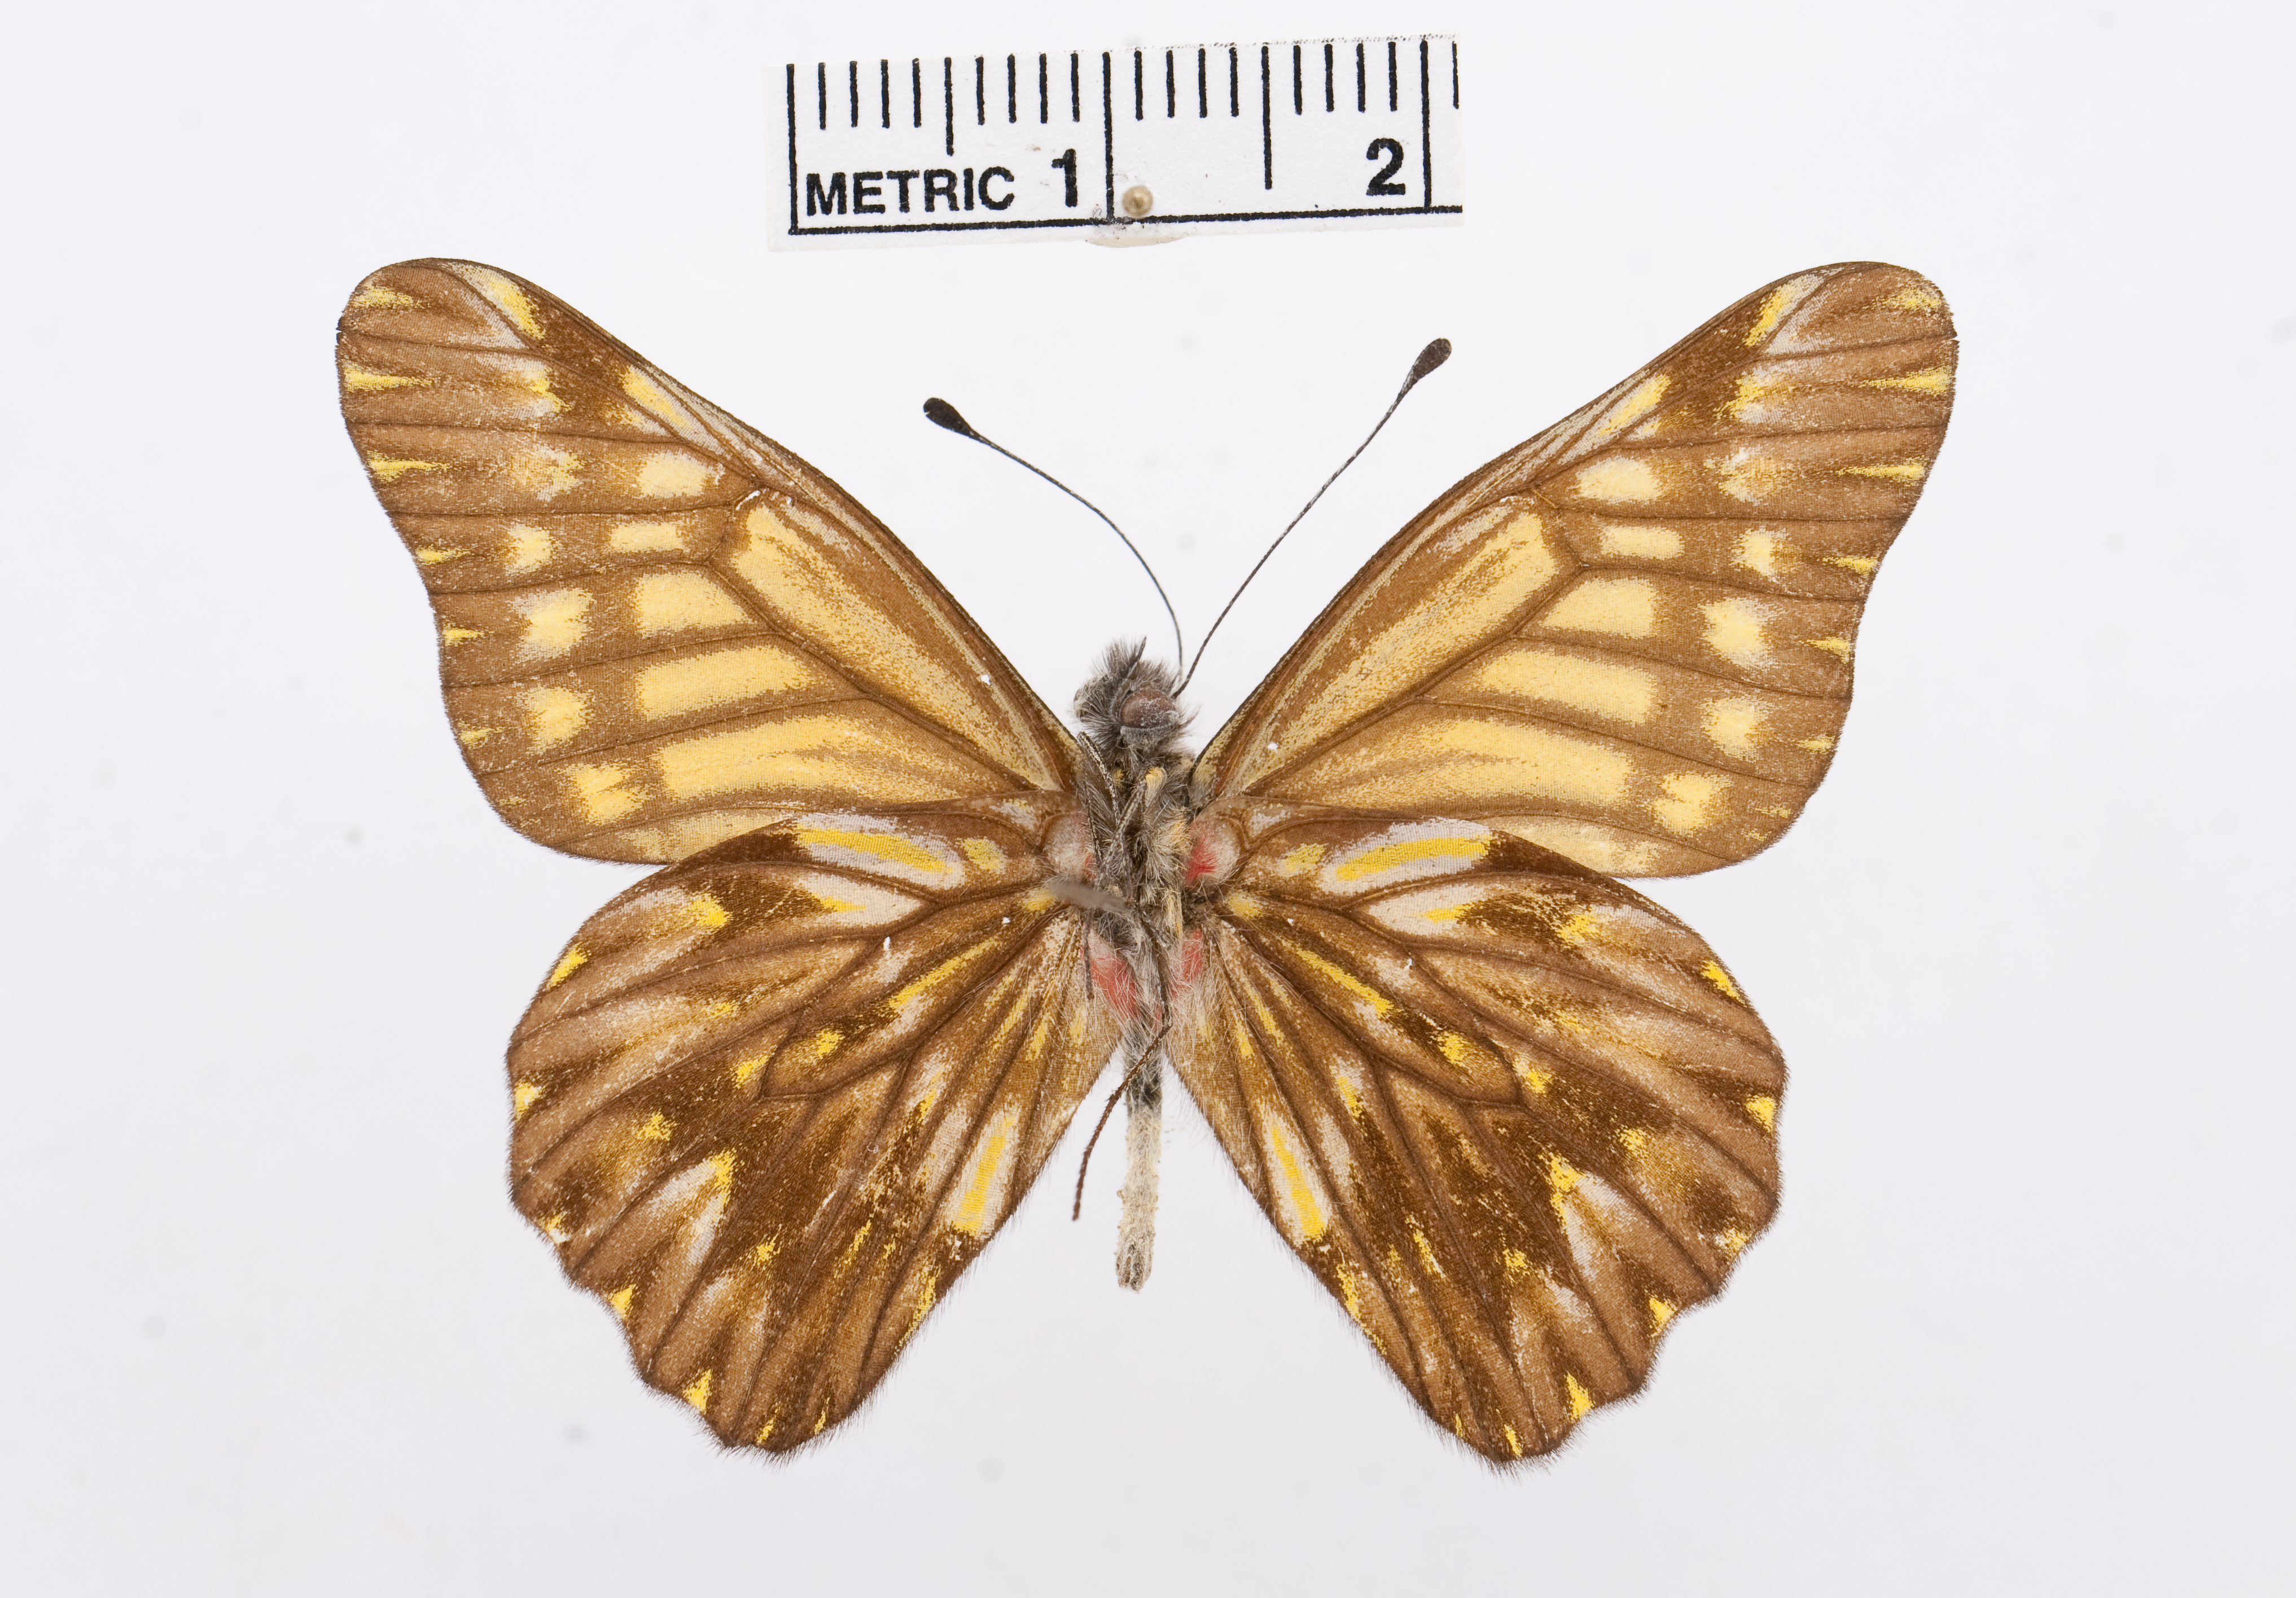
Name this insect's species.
Catasticta radiata
